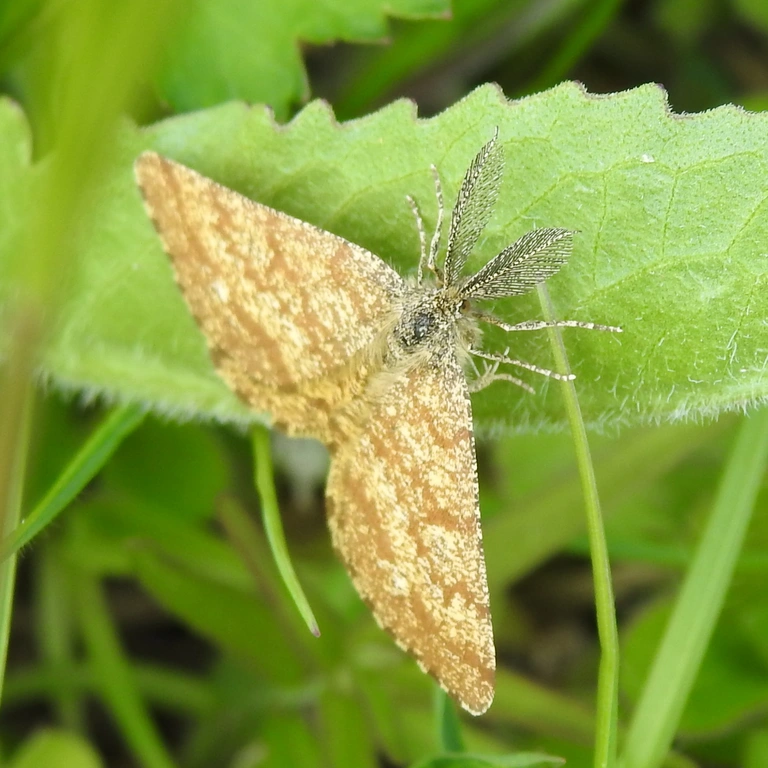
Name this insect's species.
Ematurga atomaria
